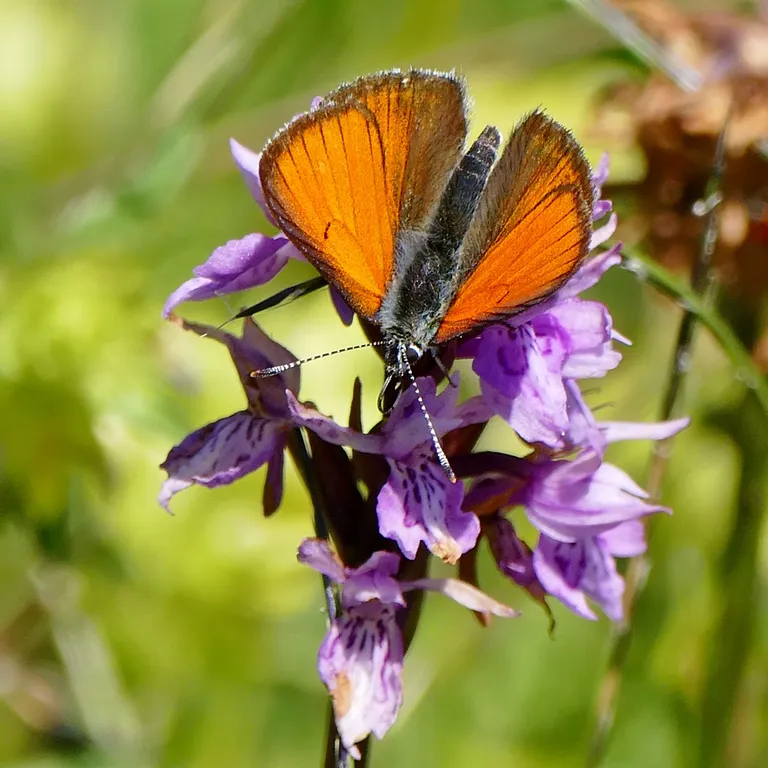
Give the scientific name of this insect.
Lycaena hippothoe (also Palaeochrysophanus hippothoe)
